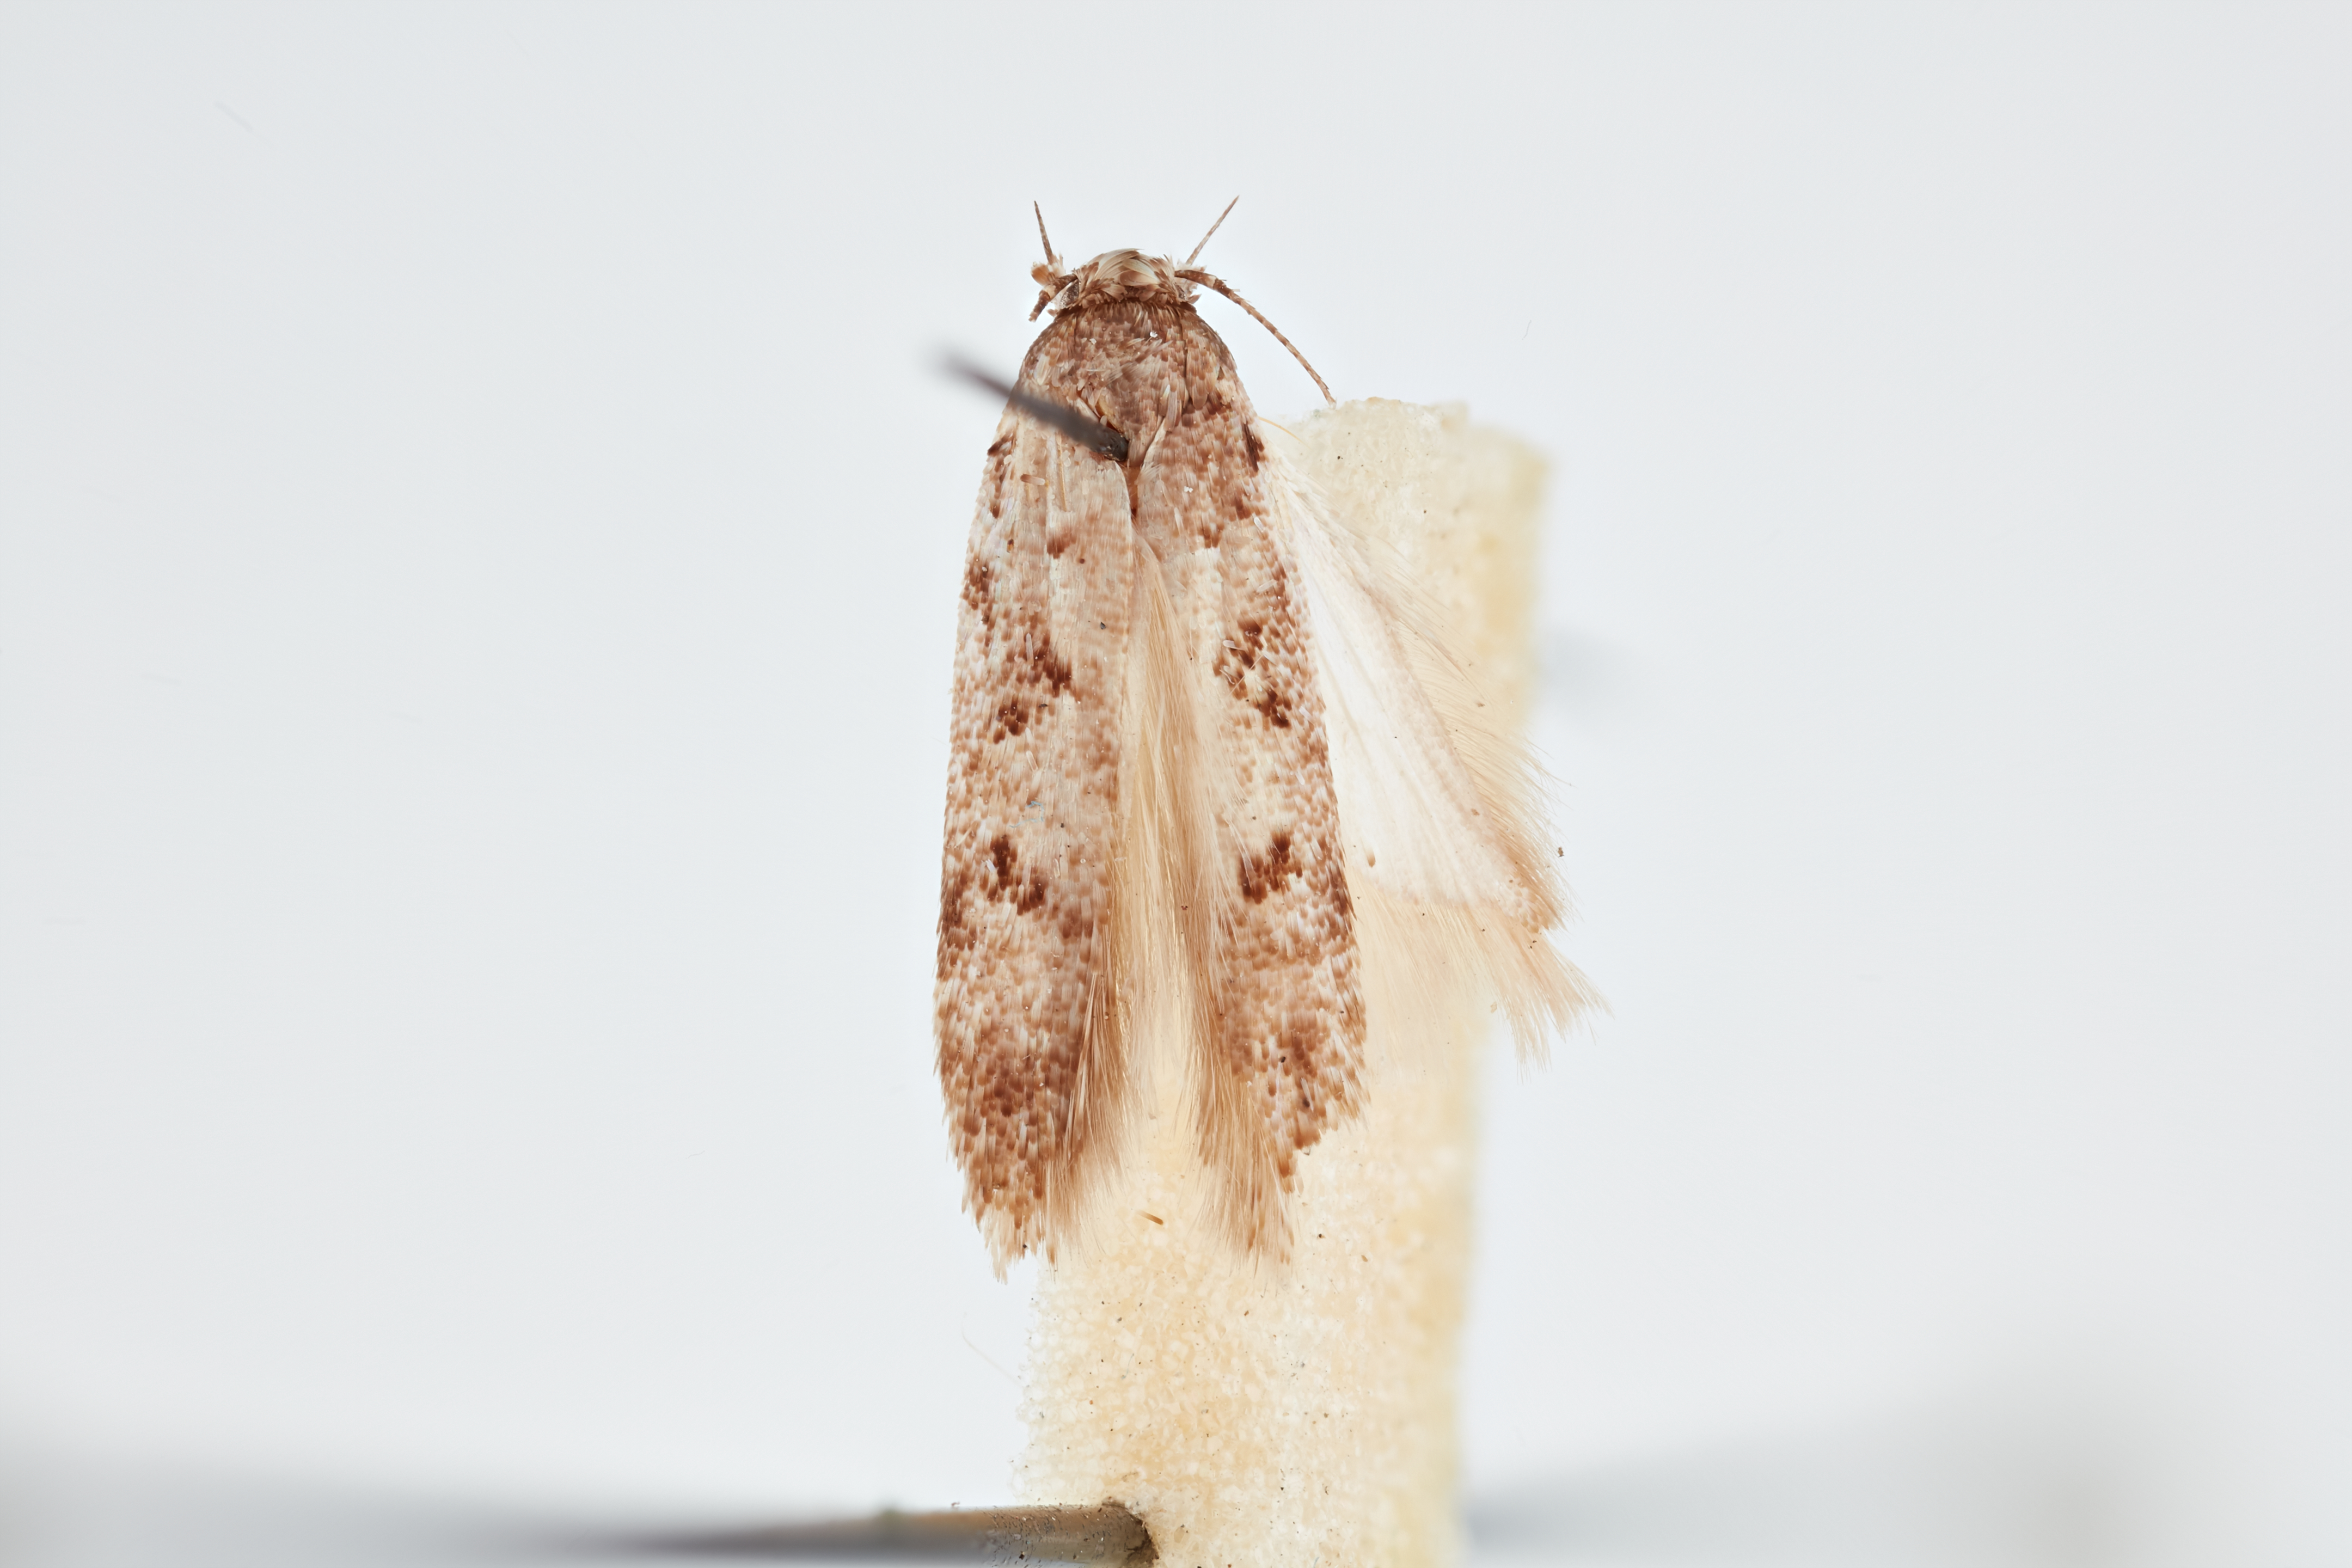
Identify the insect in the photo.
Faculta triangulella
